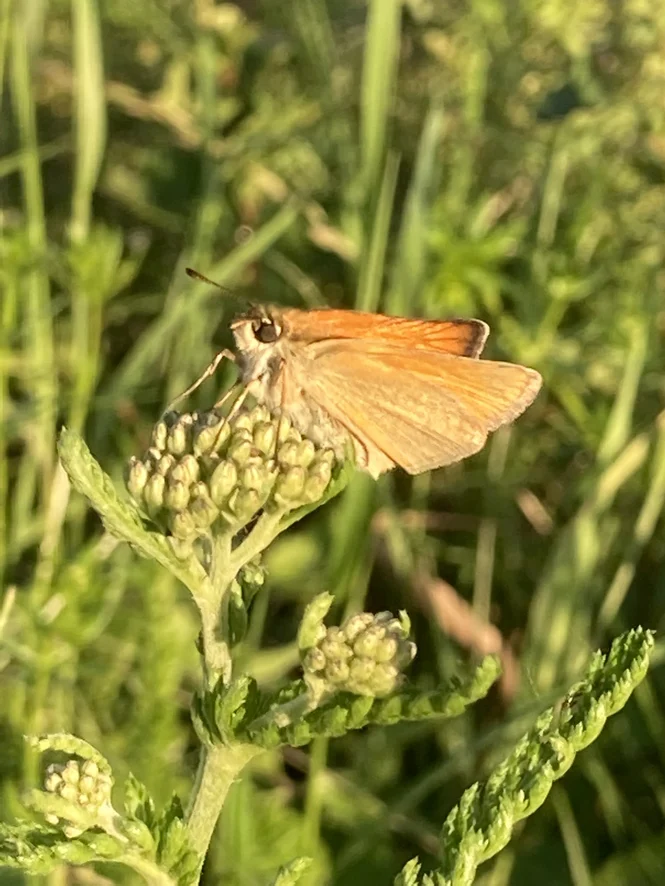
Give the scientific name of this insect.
Thymelicus lineola
